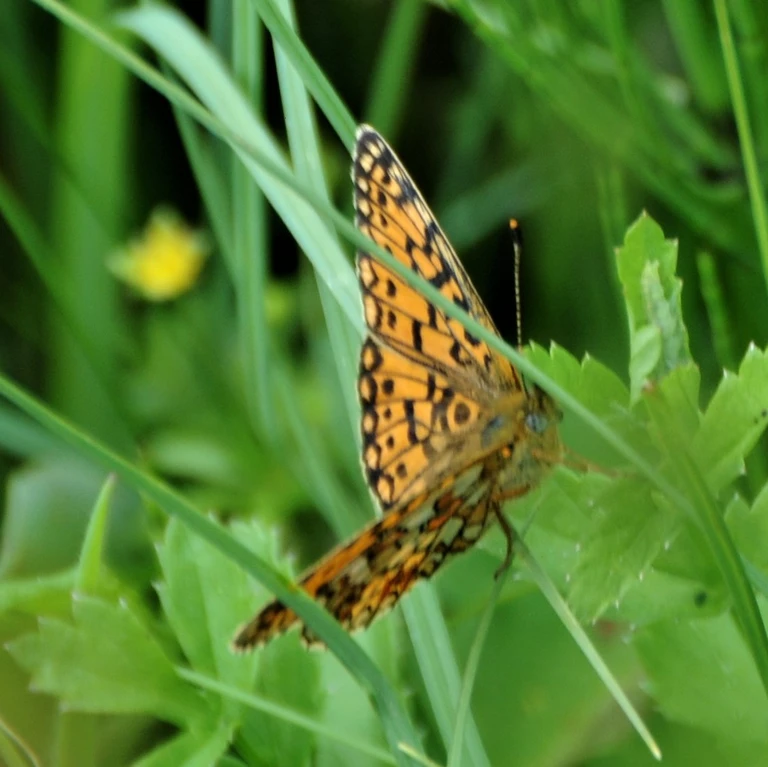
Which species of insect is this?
Boloria selene
